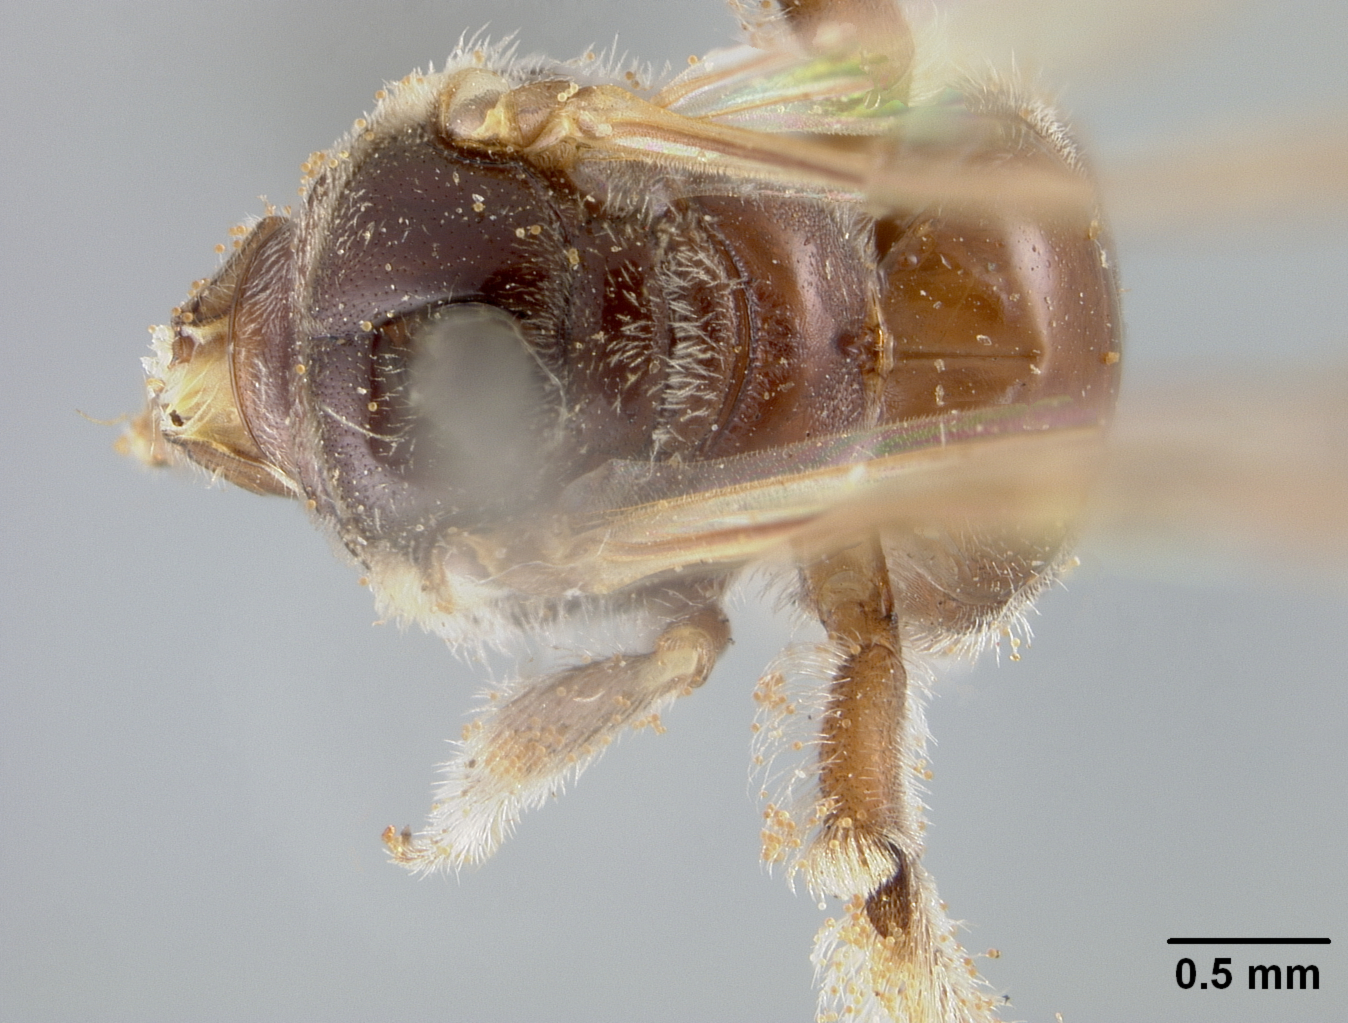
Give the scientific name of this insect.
Panurginus ximenesiae
